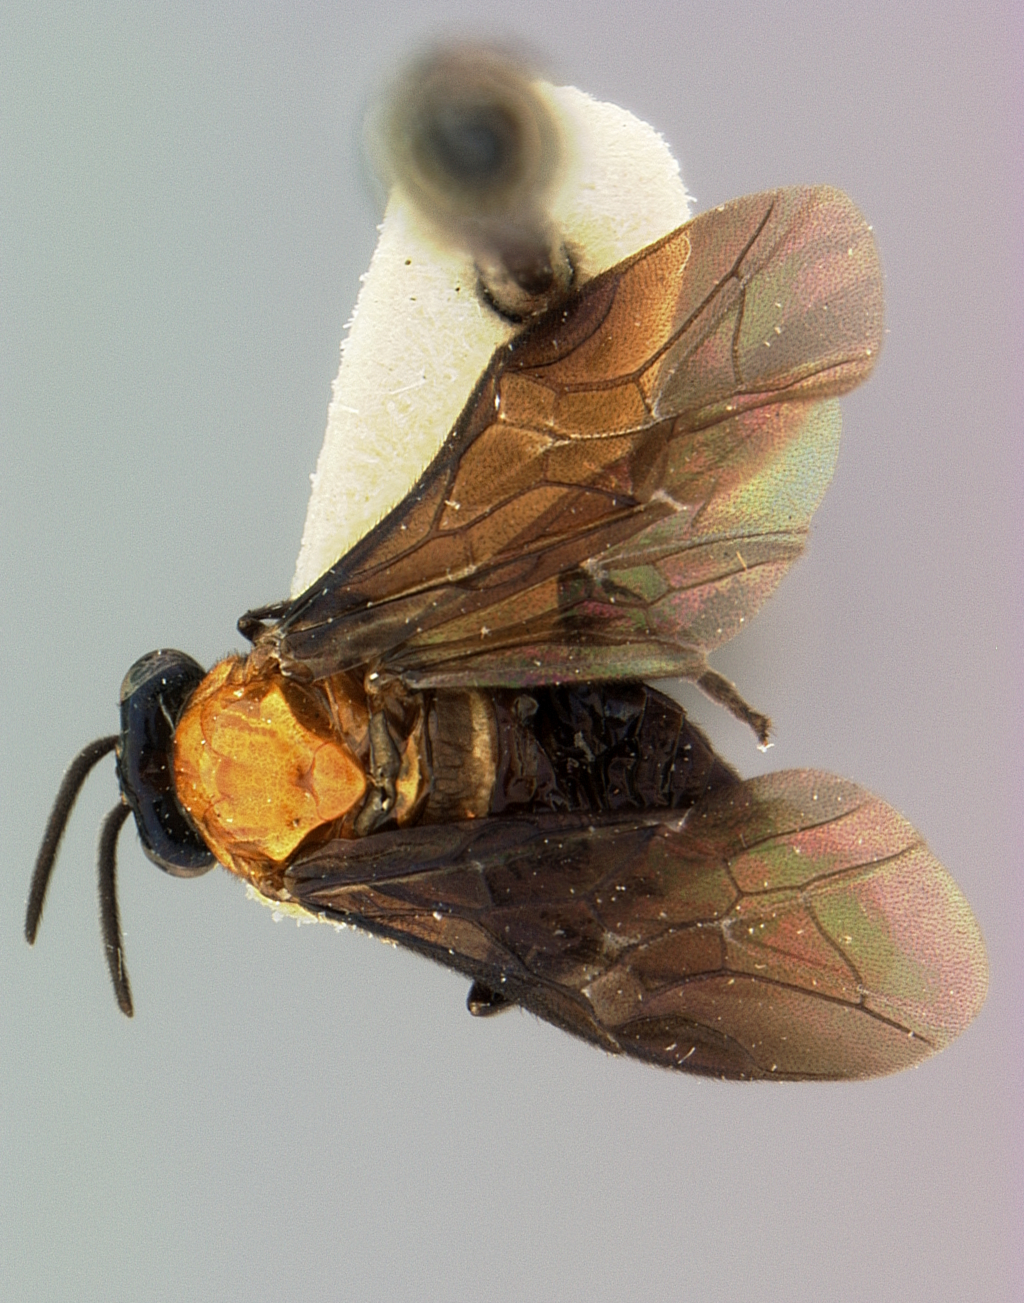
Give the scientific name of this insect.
Atomacera nama
